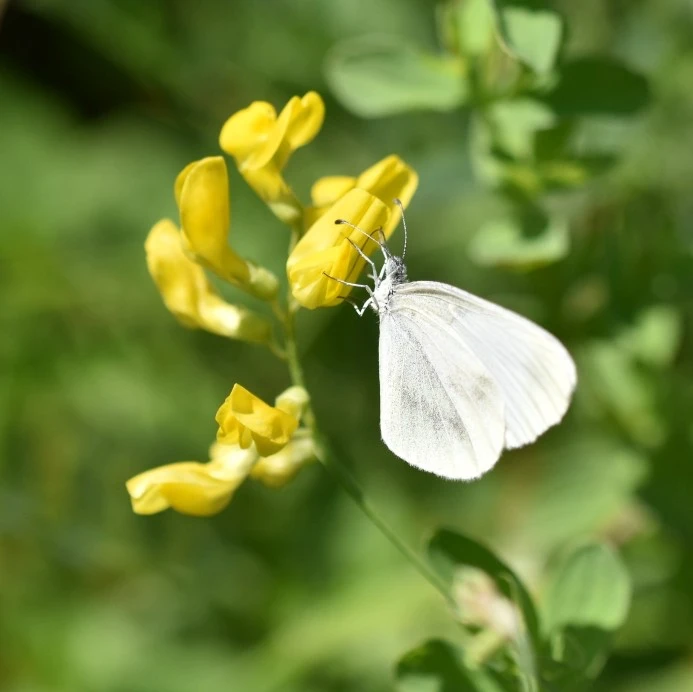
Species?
Leptidea sinapis/juvernica
